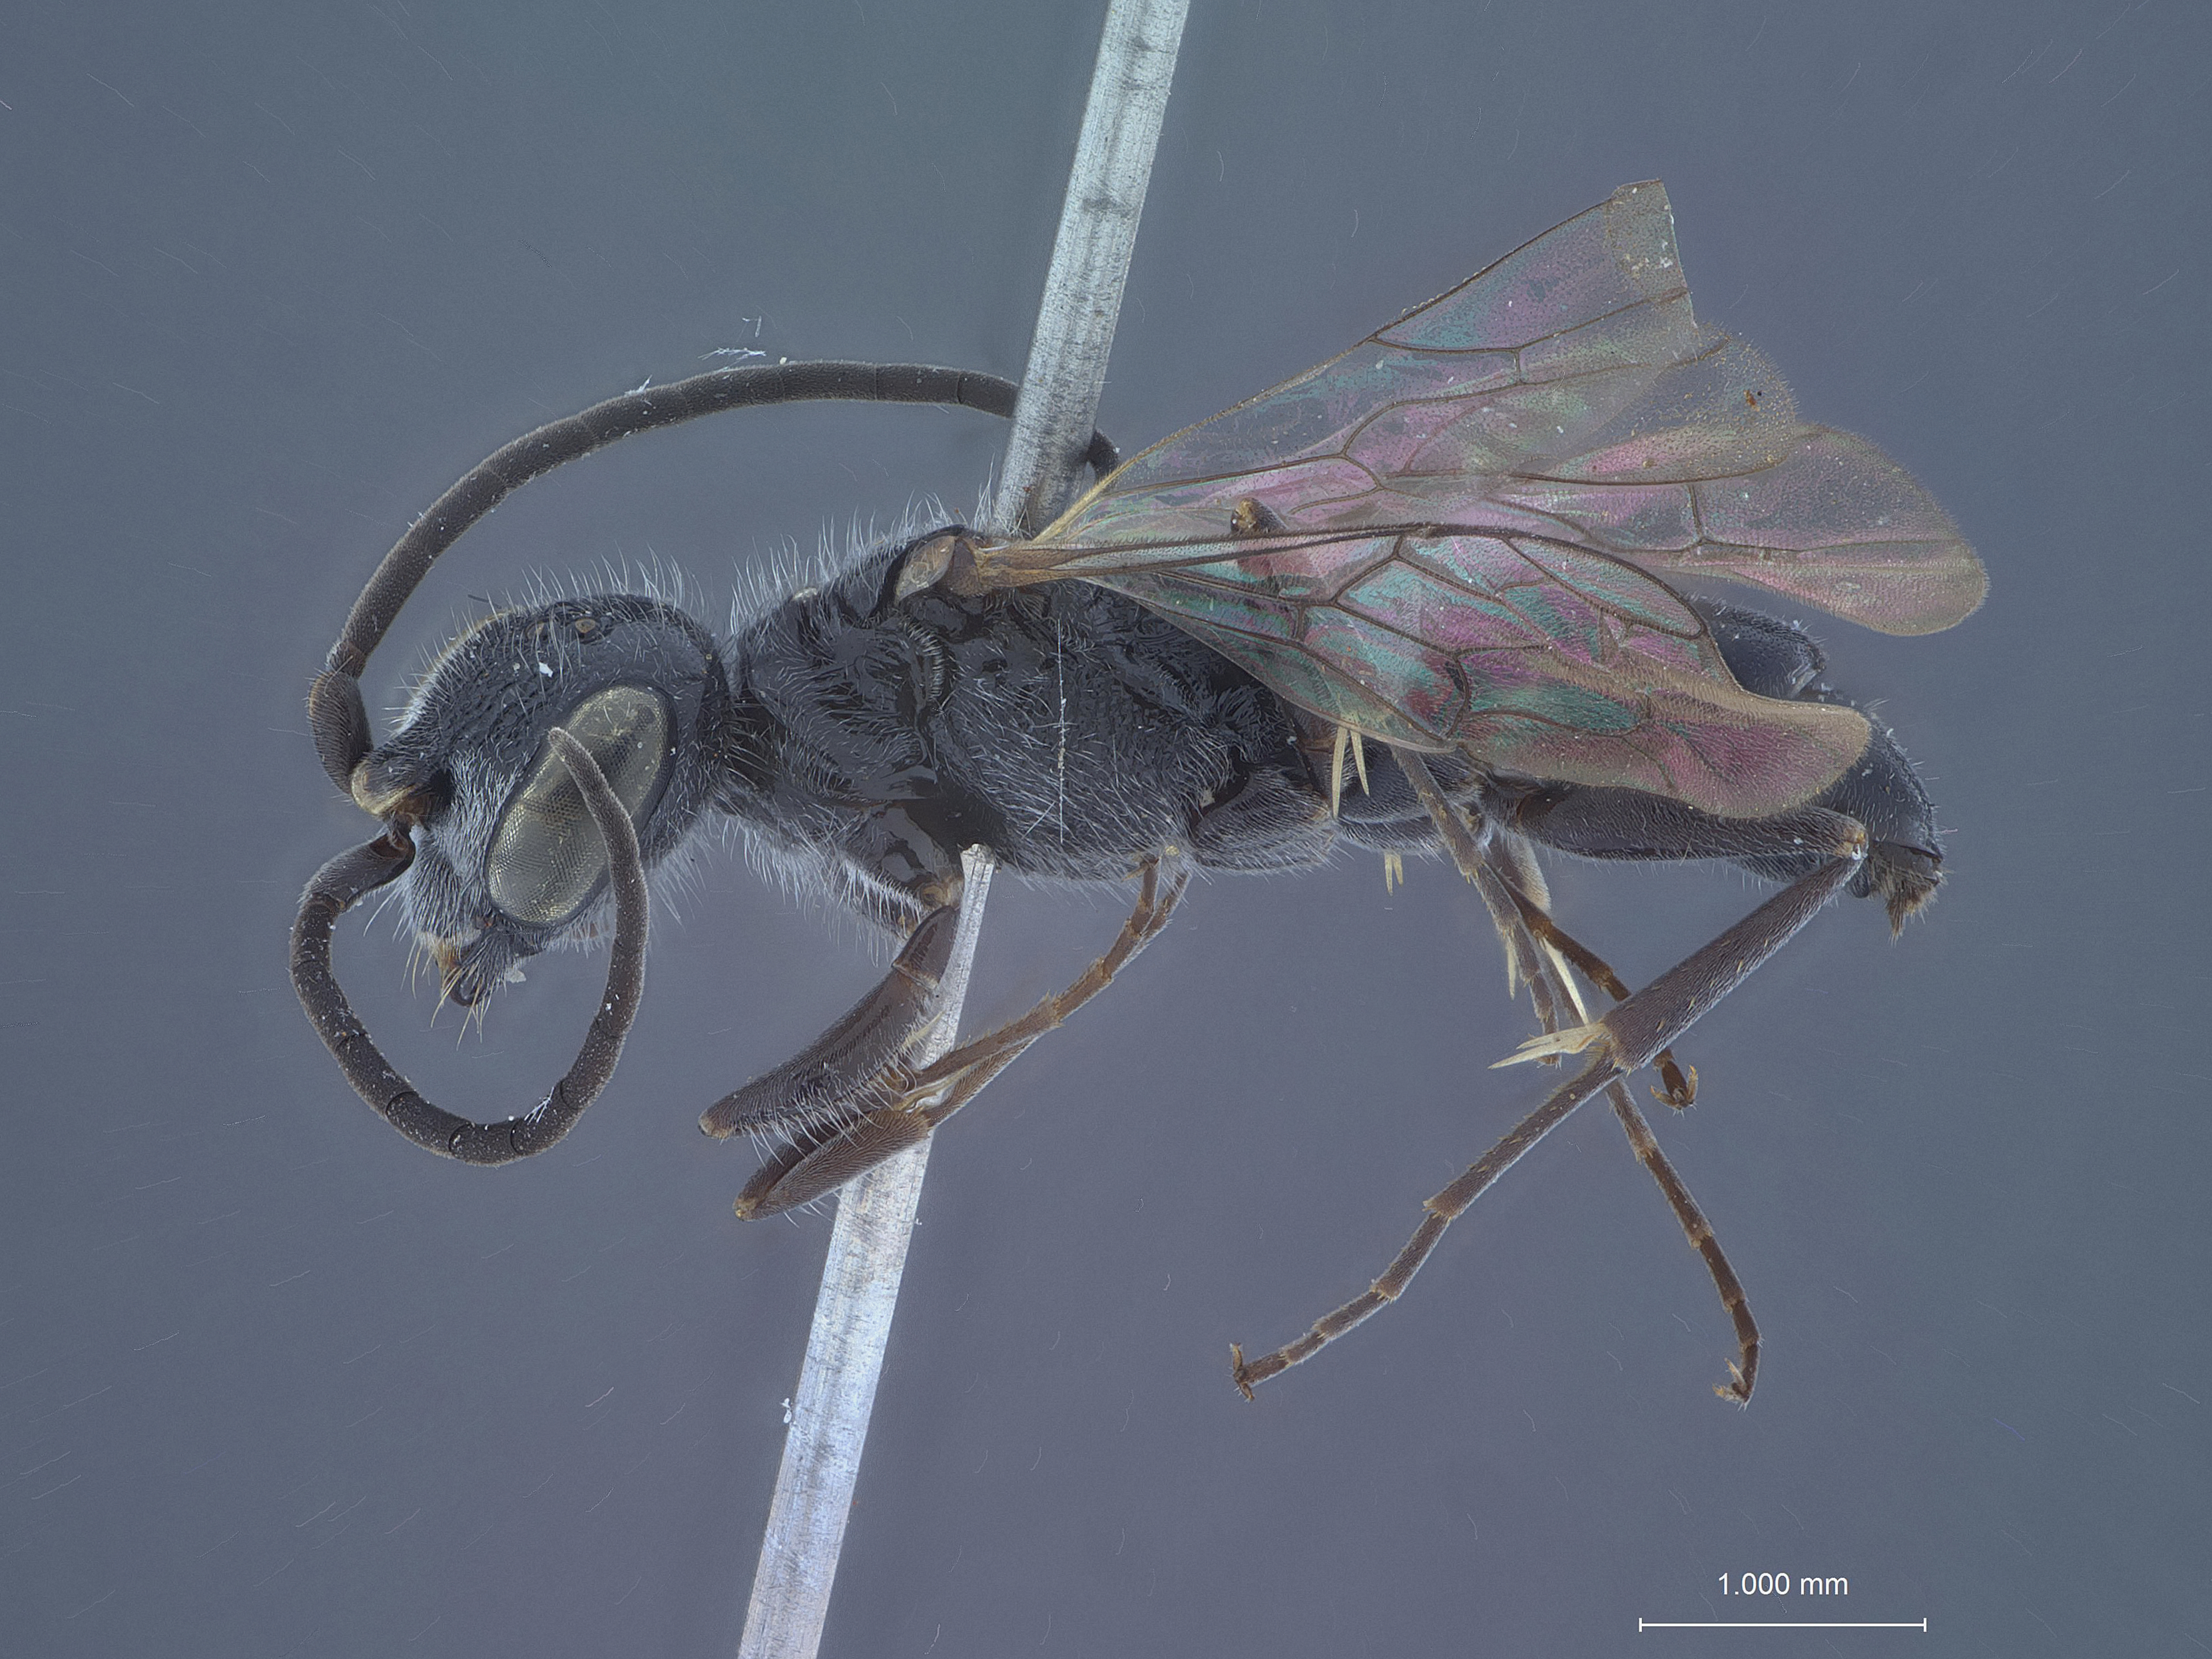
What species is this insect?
Dolichurus puliensis
